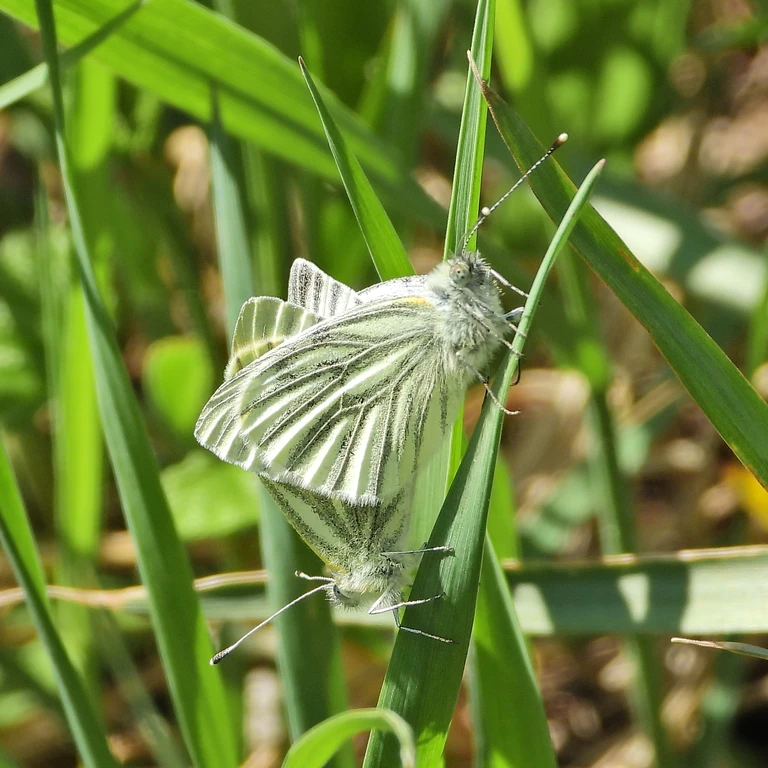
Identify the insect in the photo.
Pieris napi
